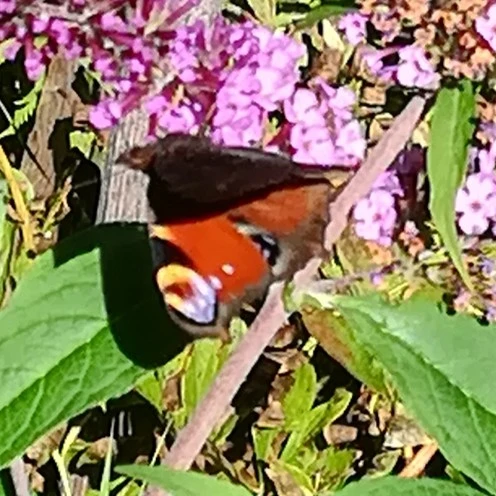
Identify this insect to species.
Aglais io
